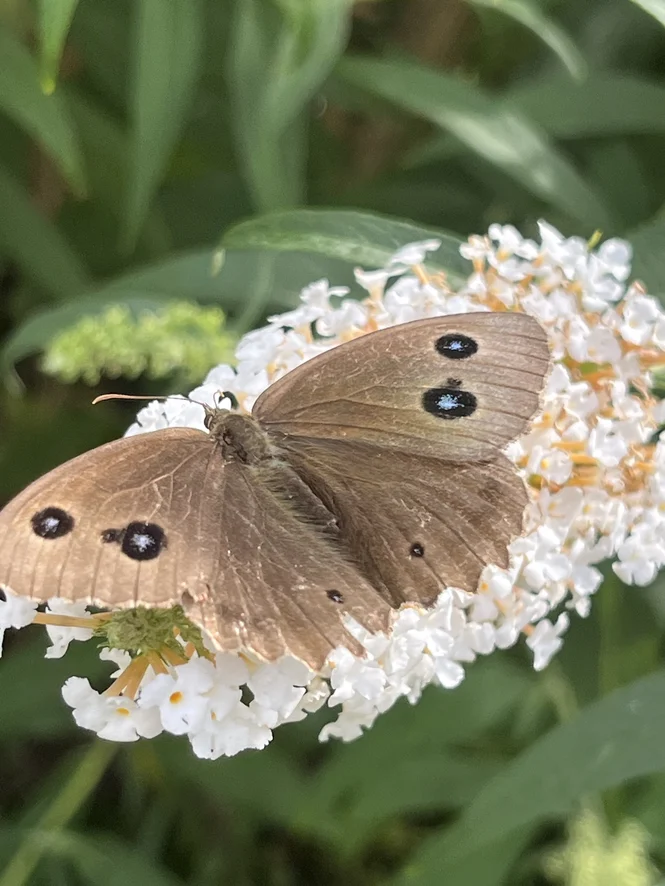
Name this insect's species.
Minois dryas
